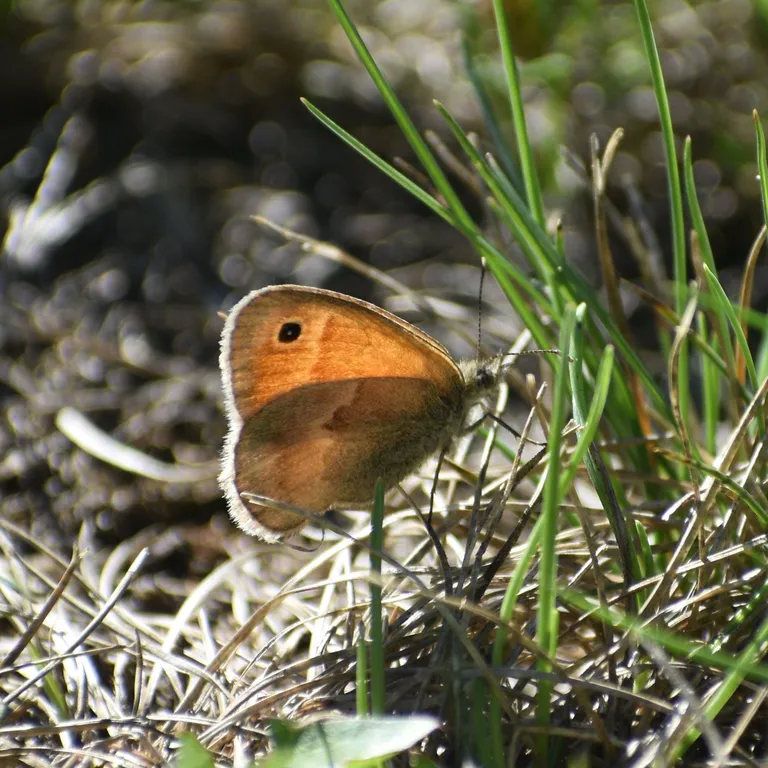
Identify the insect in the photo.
Coenonympha pamphilus
